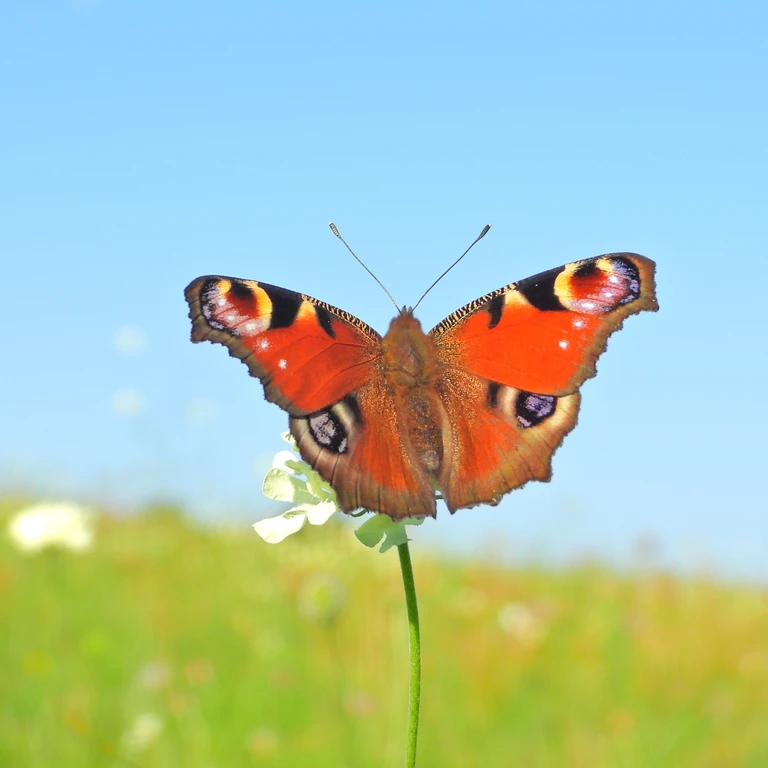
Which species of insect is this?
Aglais io
